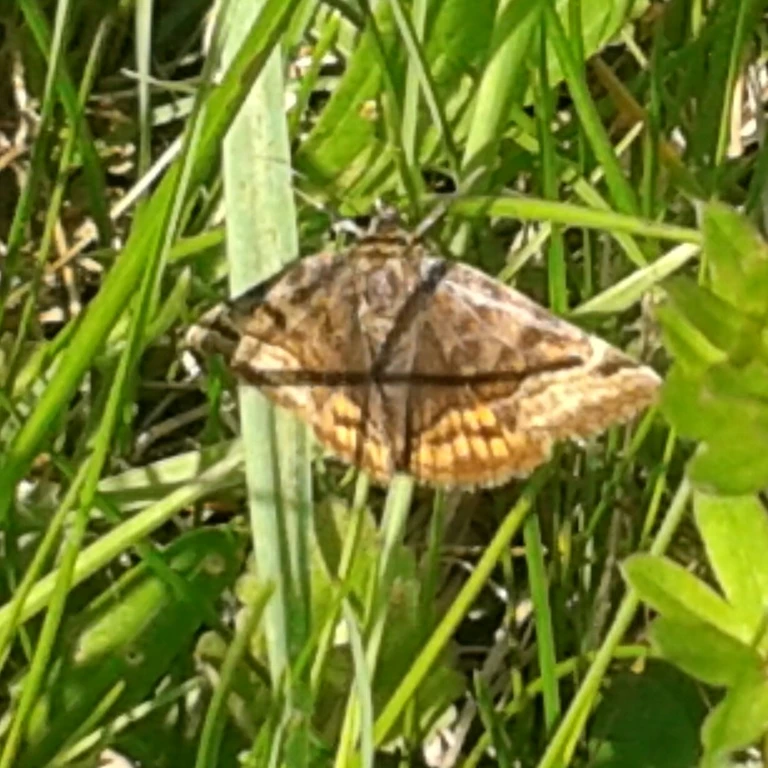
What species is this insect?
Euclidia glyphica
